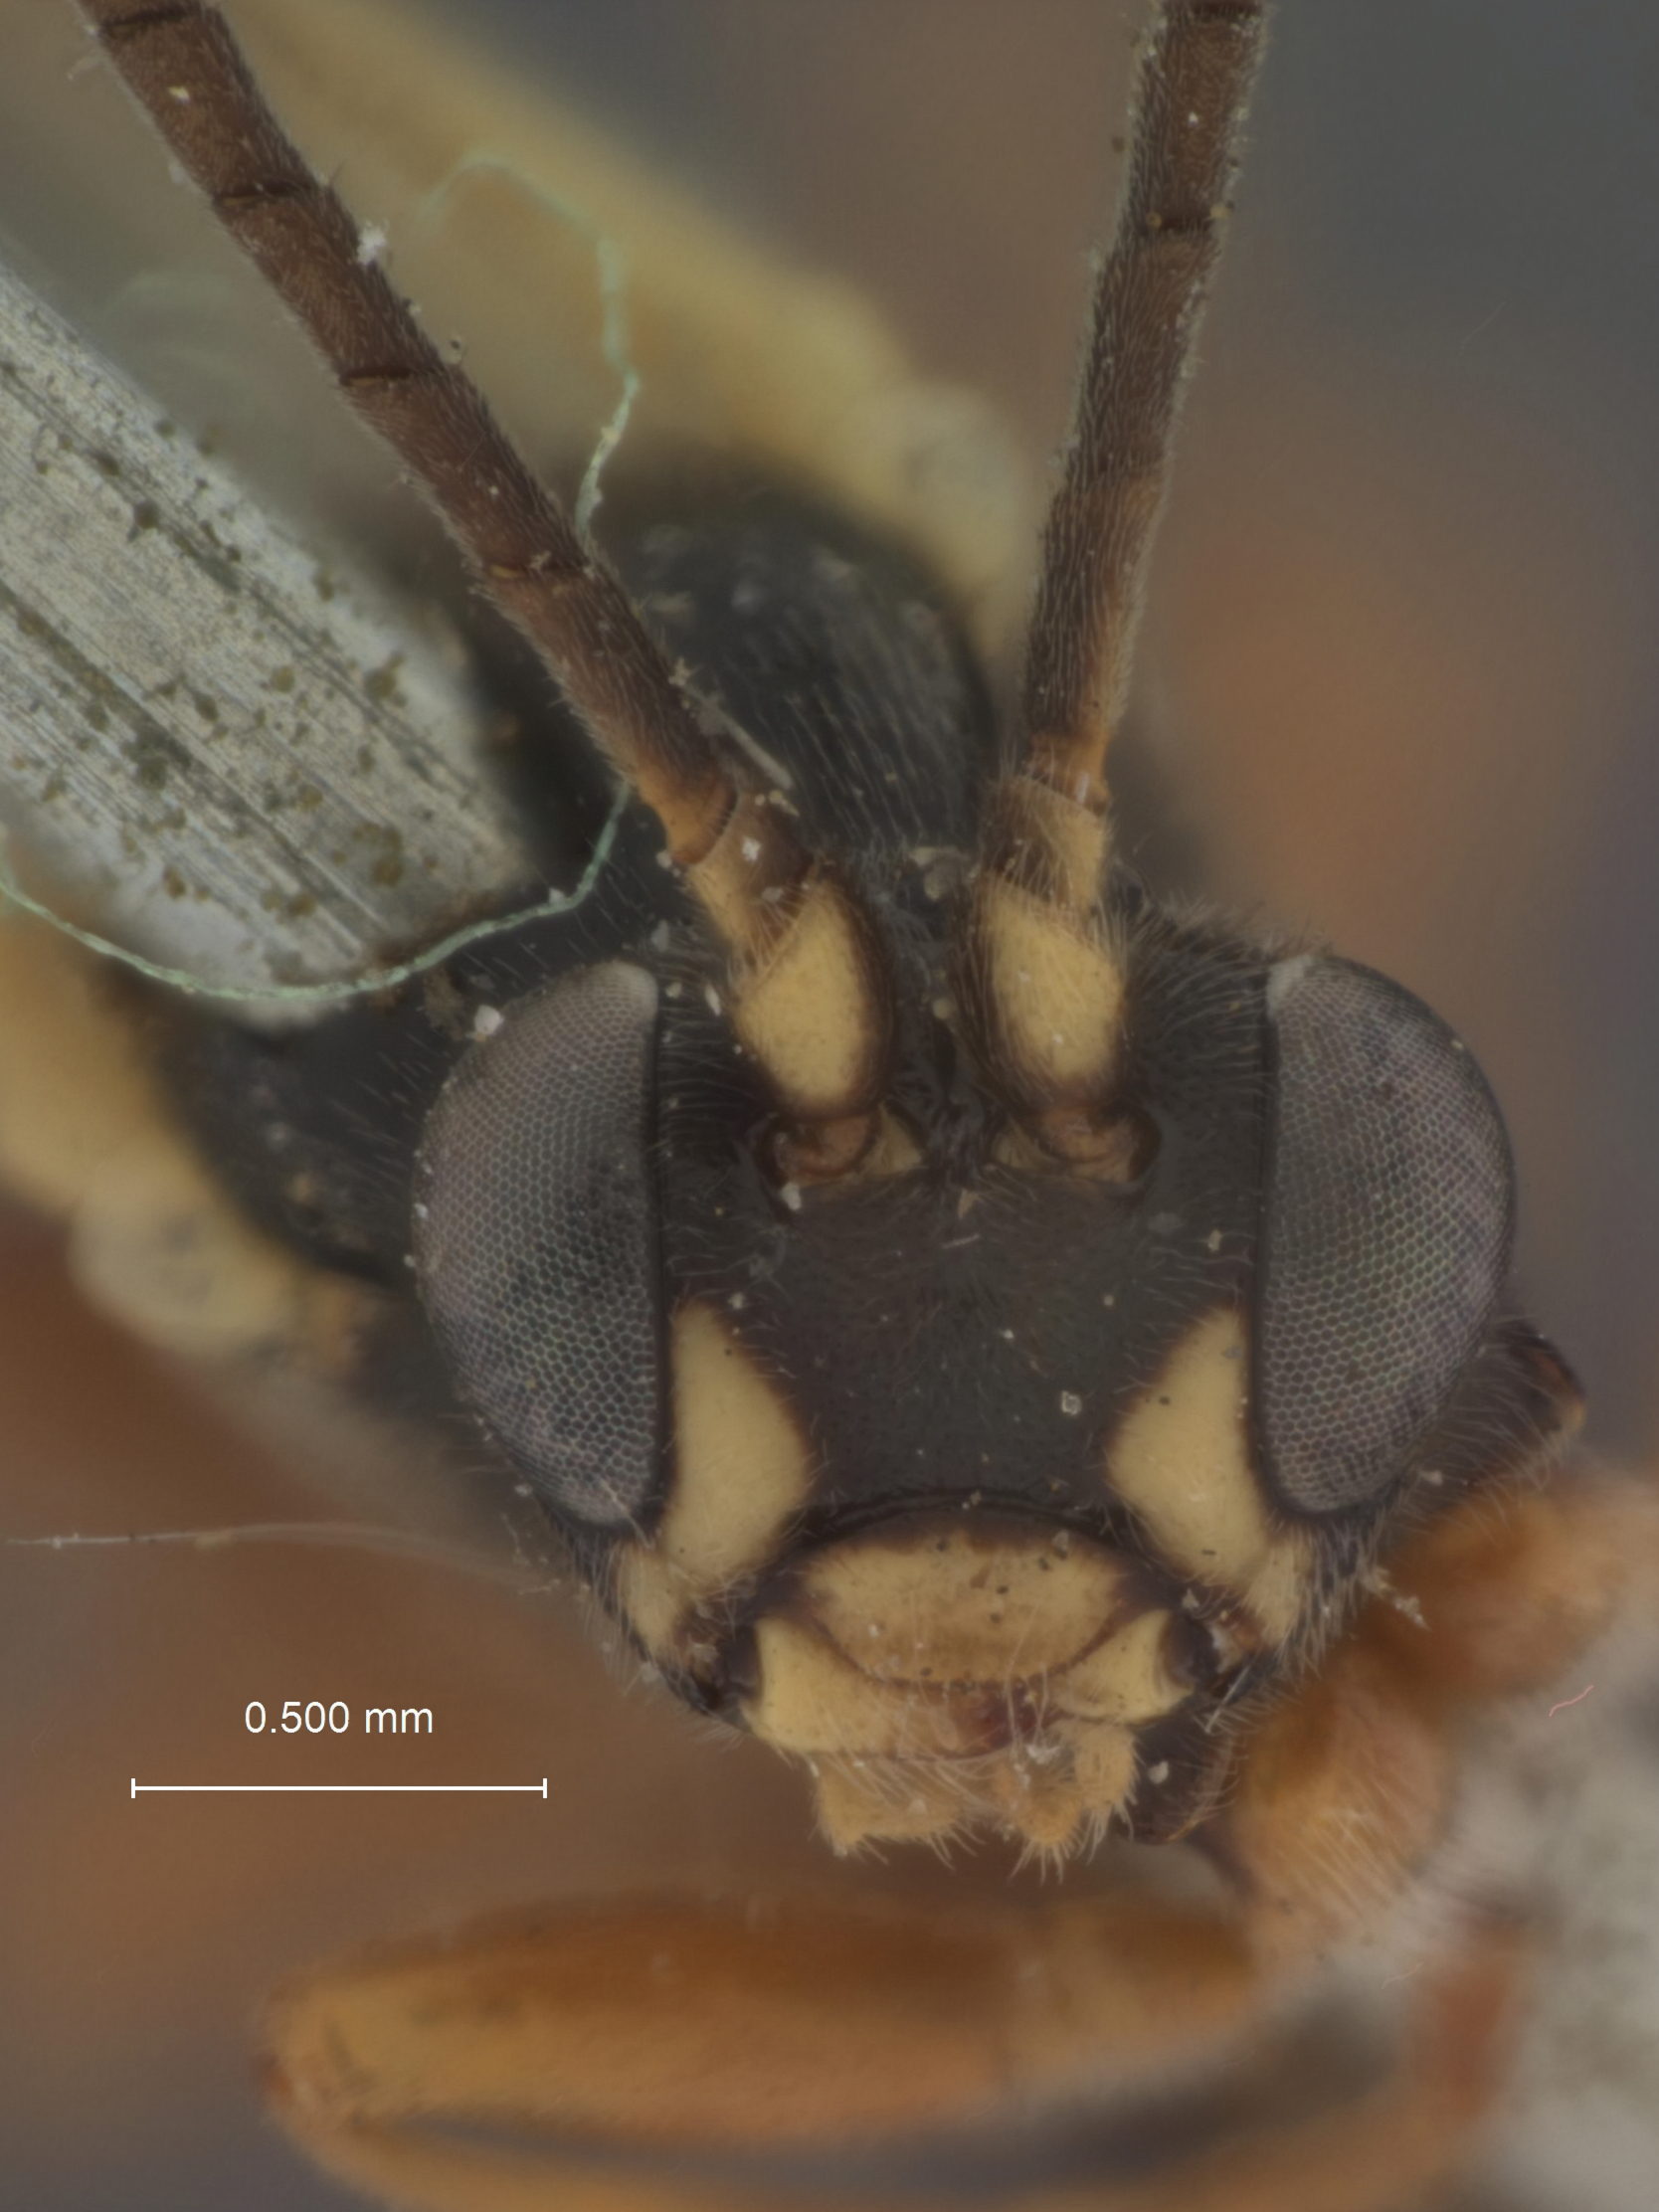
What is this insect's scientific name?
Scopiorus alaskensis
